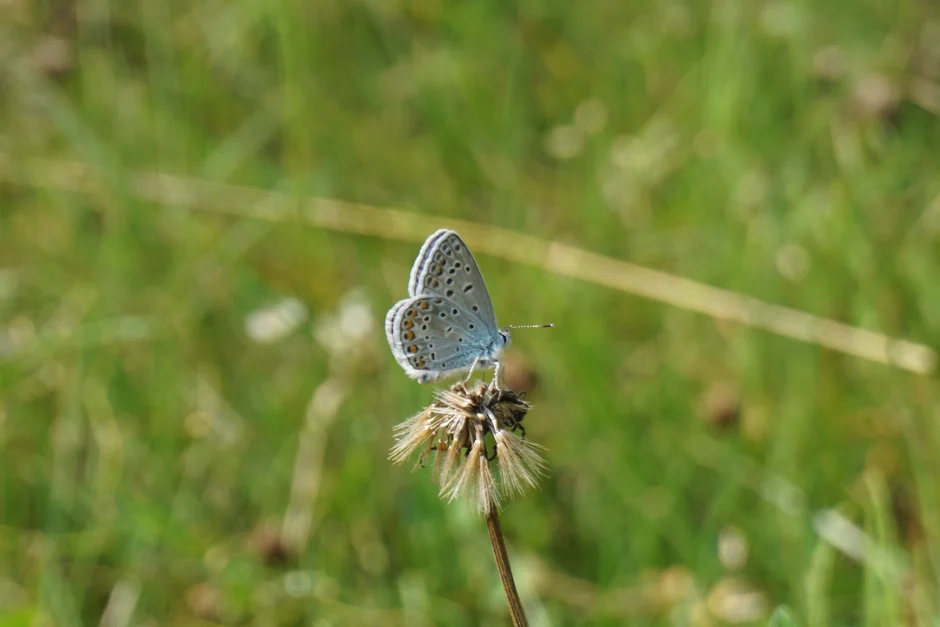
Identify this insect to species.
Polyommatus icarus
